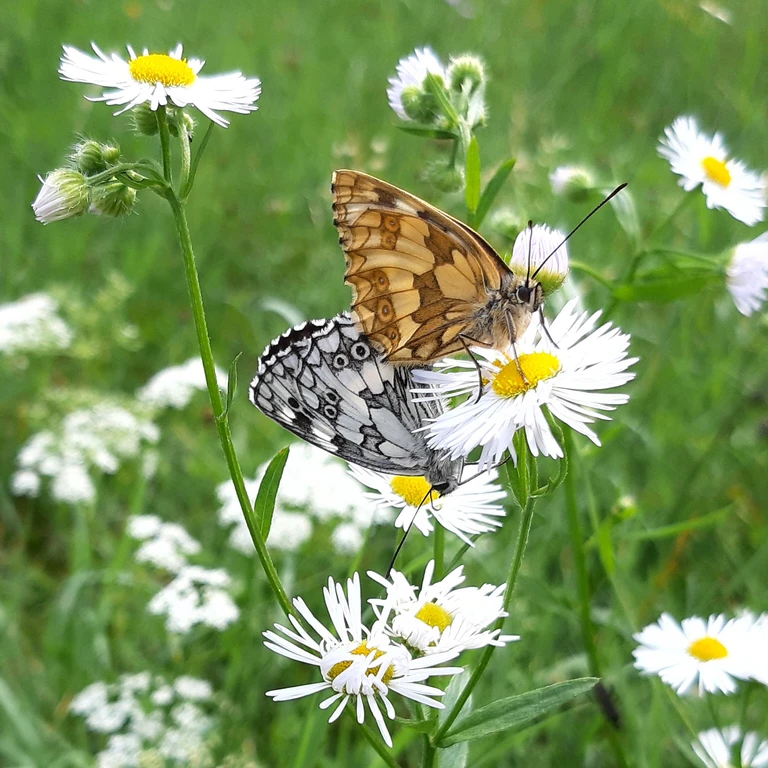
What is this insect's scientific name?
Melanargia galathea
